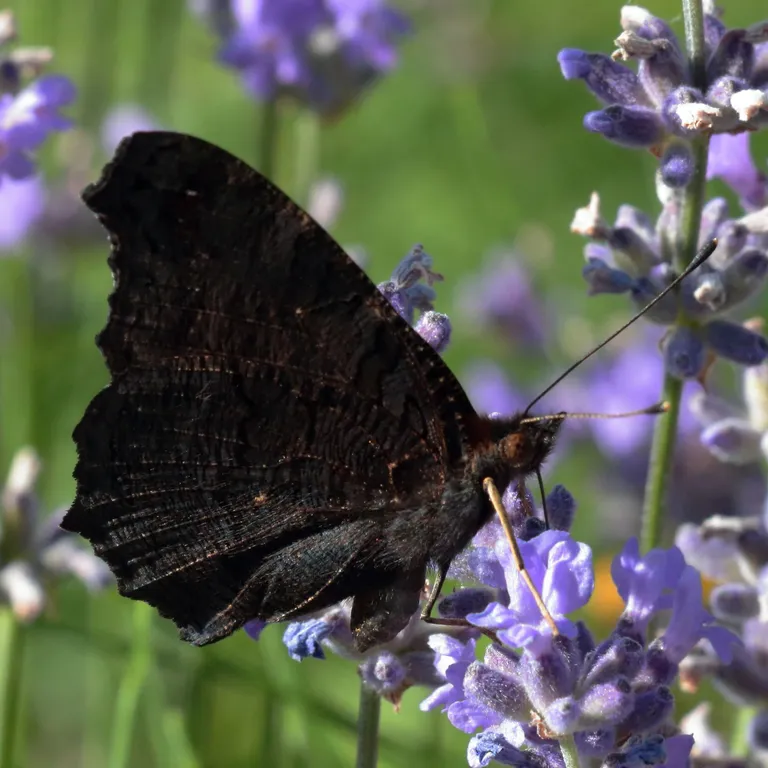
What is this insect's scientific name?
Aglais io
